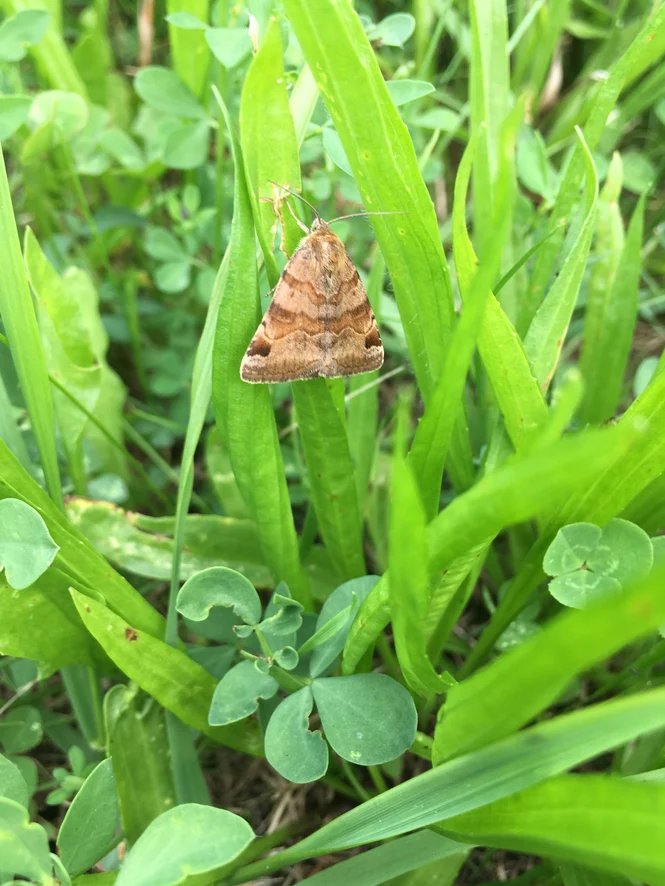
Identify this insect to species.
Euclidia glyphica
